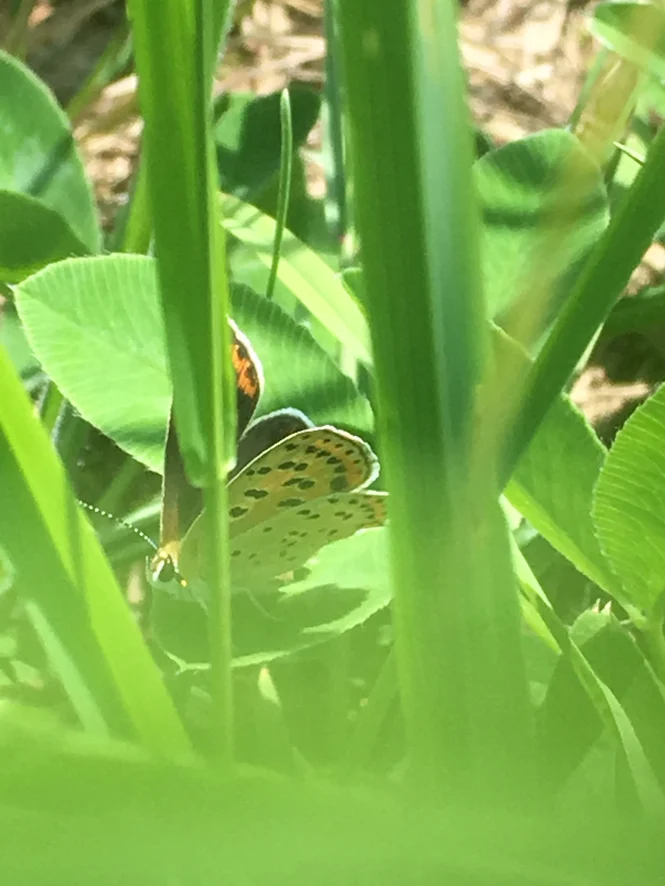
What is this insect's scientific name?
Lycaena tityrus (also Loweia tityrus)
